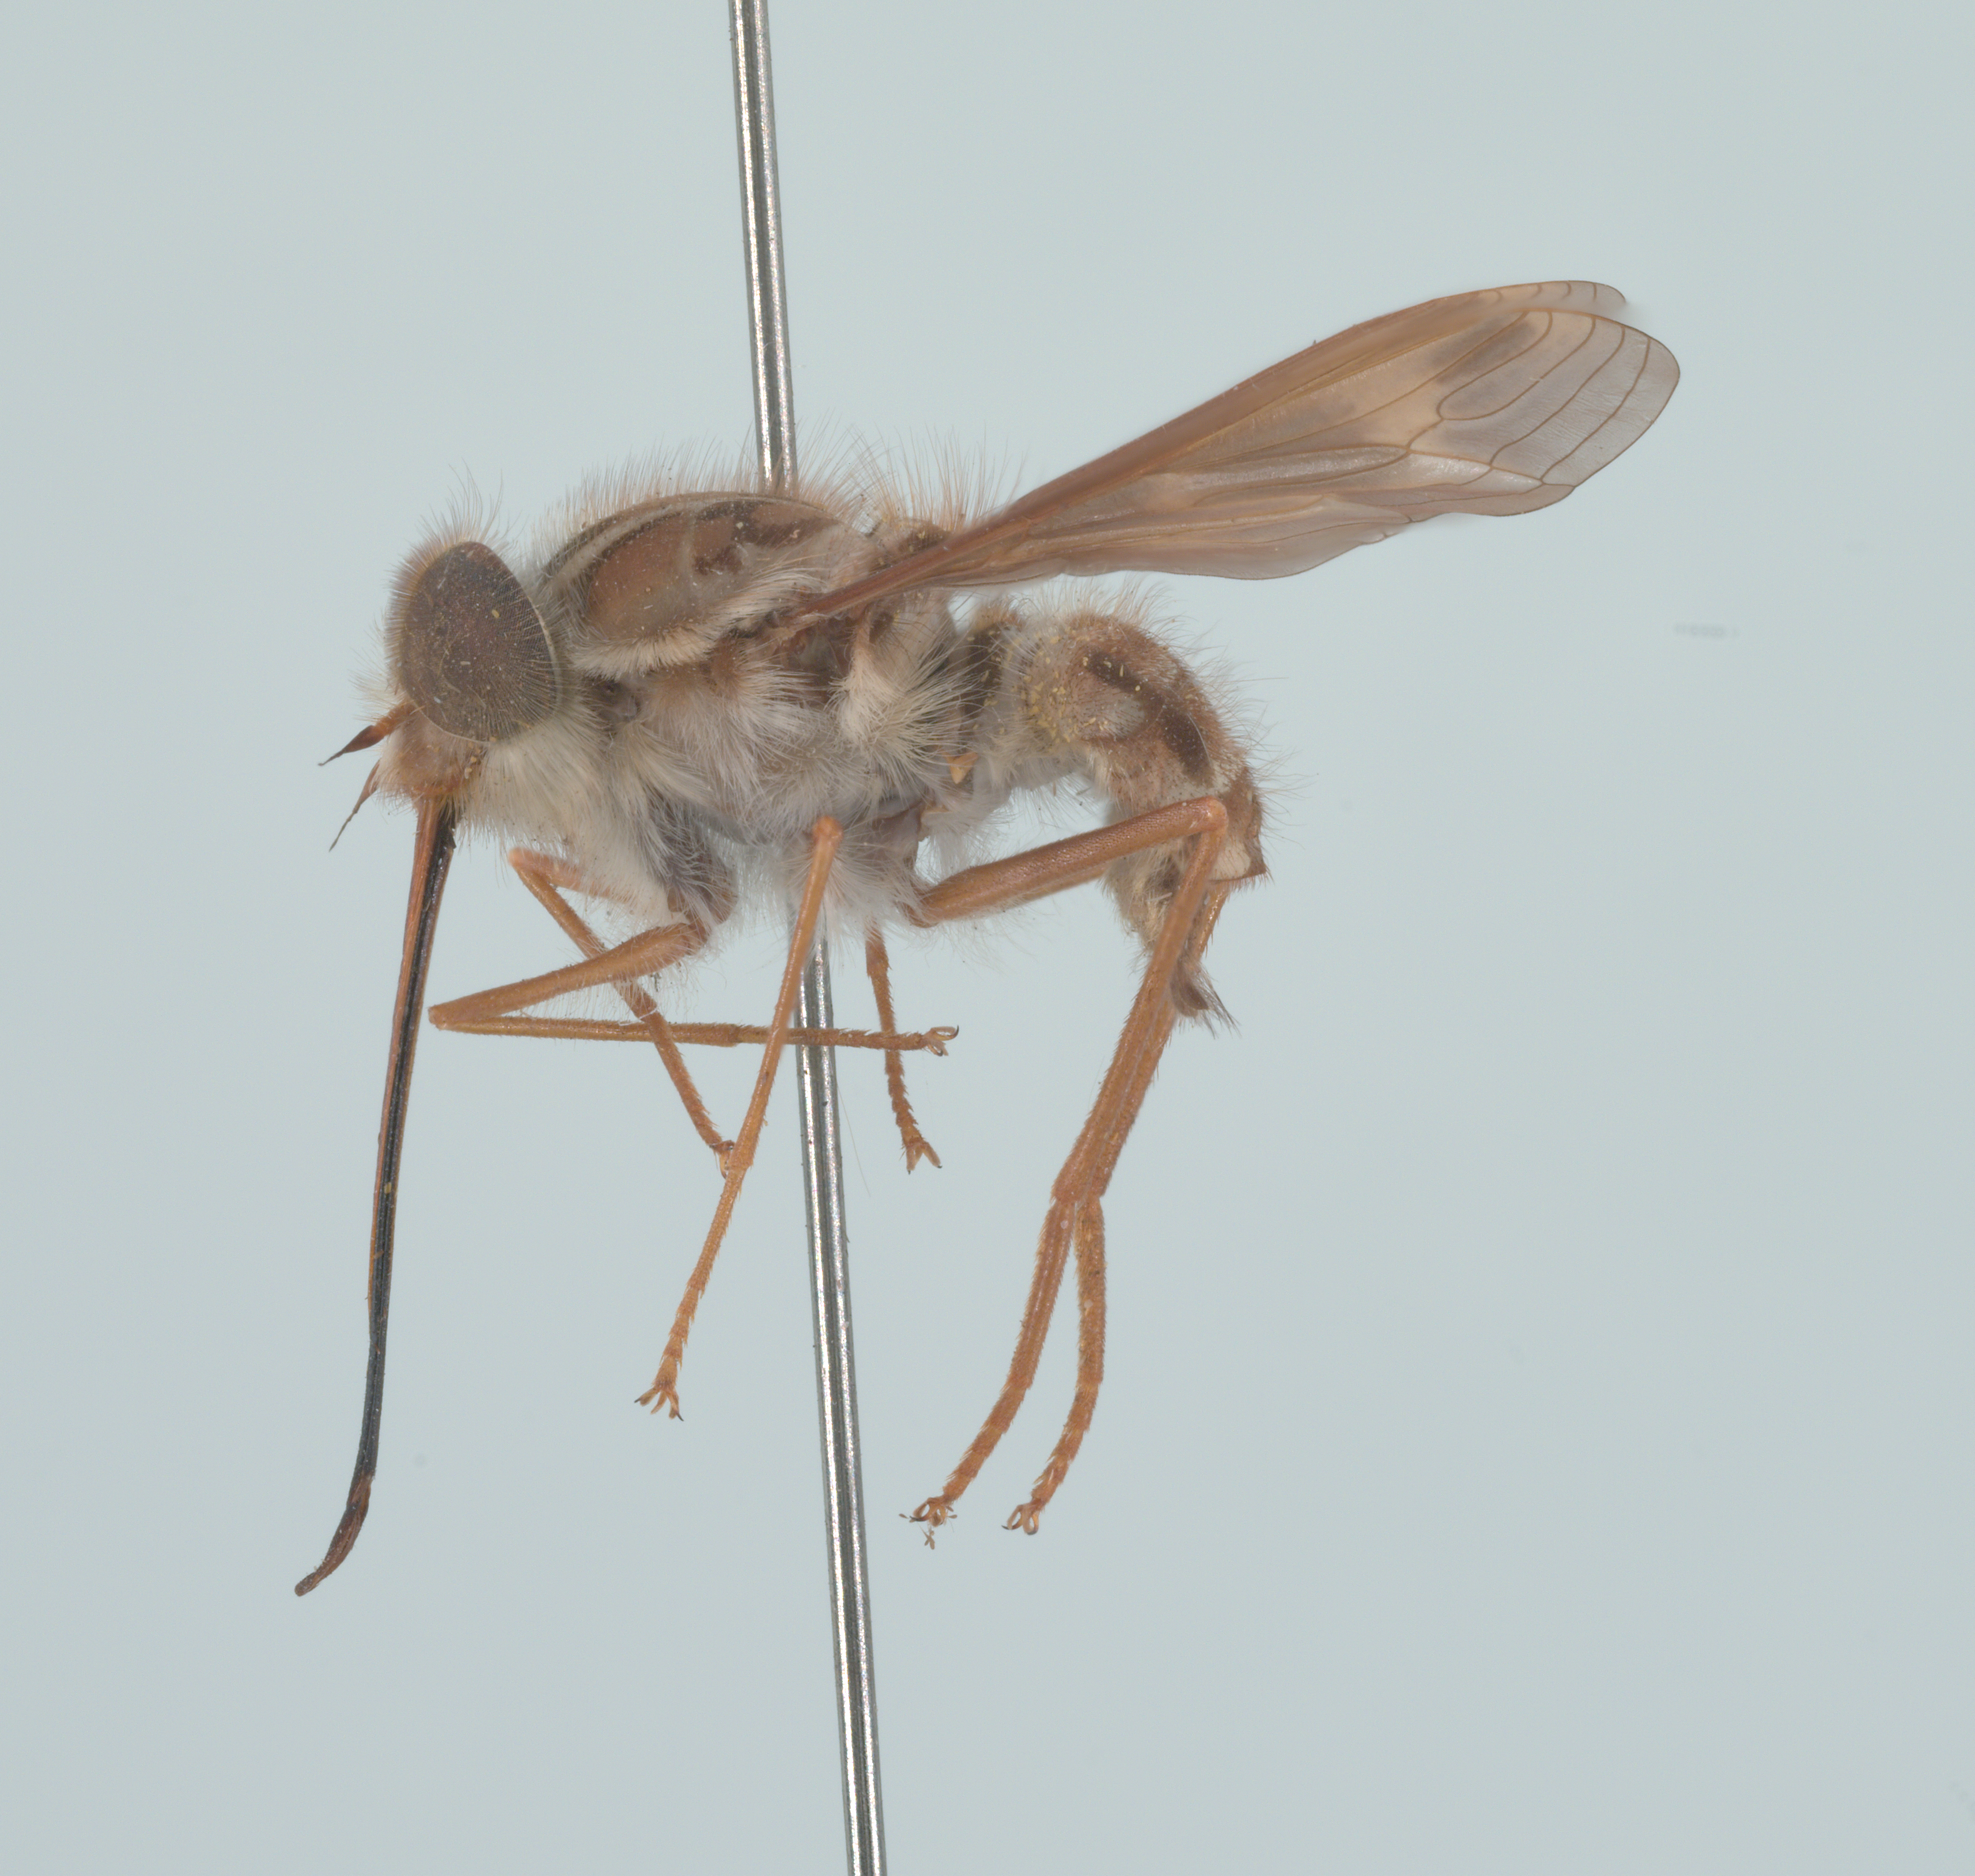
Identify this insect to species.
Hirmoneura nubipennis (also Trichophthalma nubipennis)
